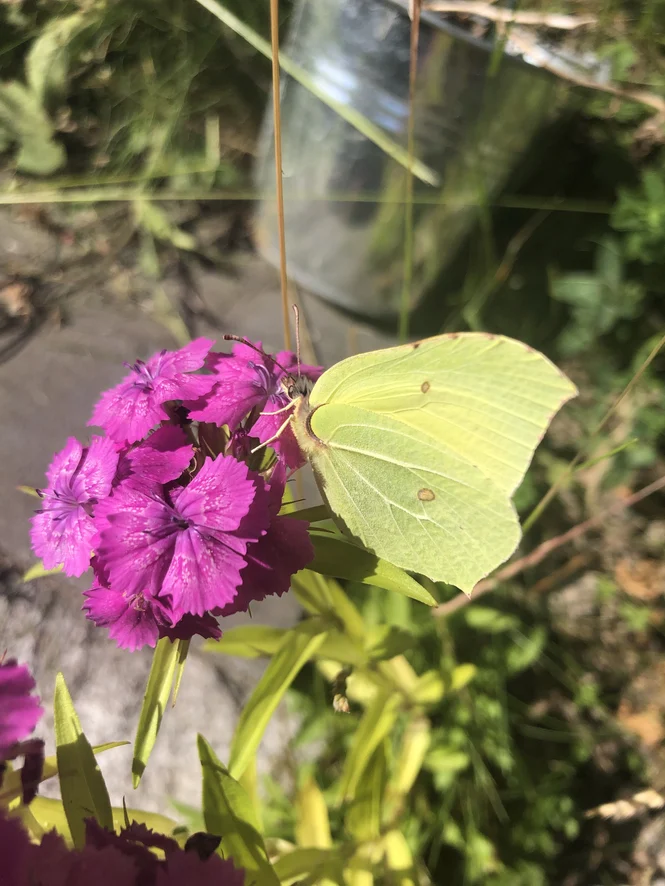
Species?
Gonepteryx rhamni
